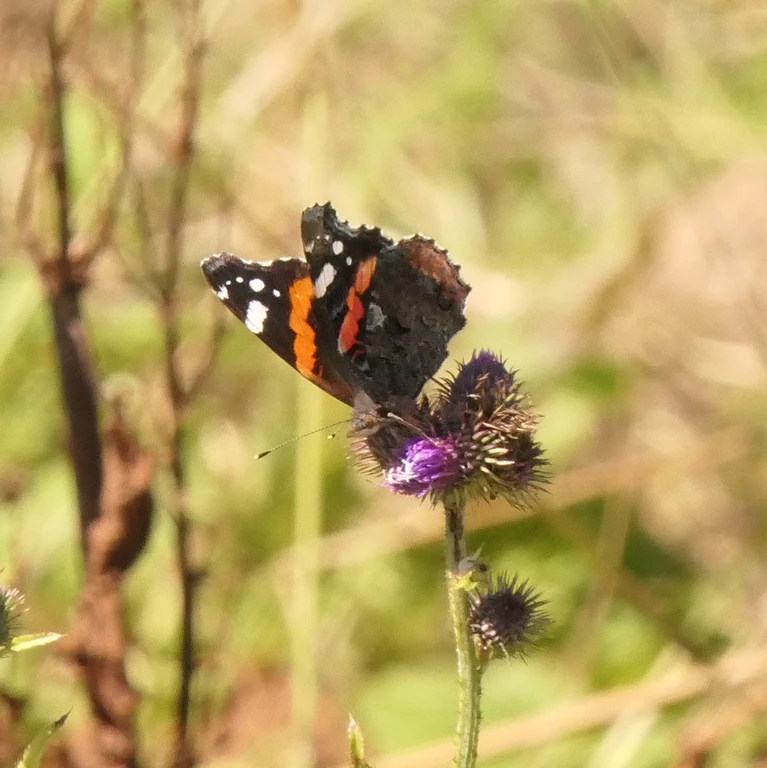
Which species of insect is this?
Vanessa atalanta
